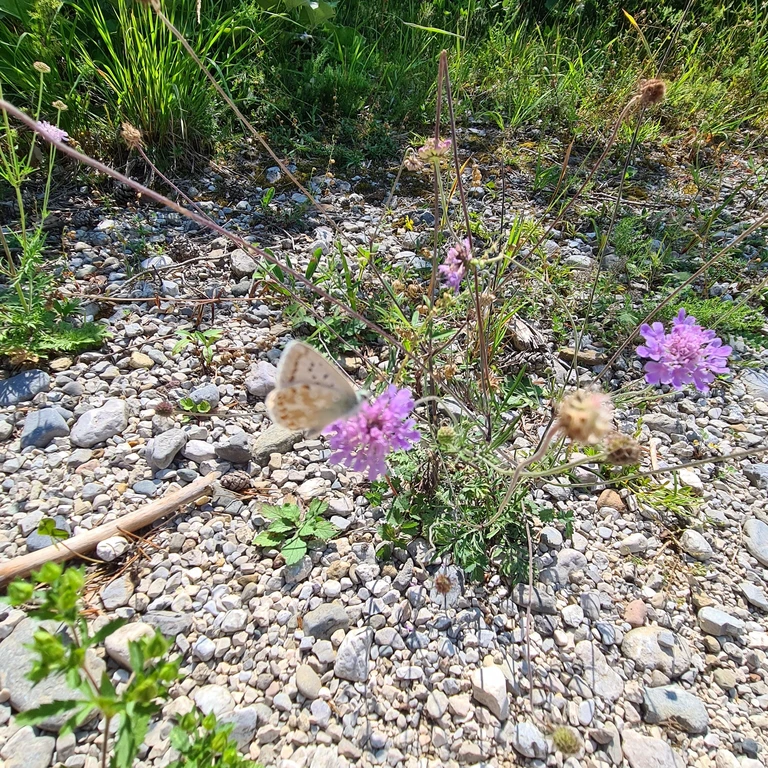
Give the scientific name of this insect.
Lysandra coridon
